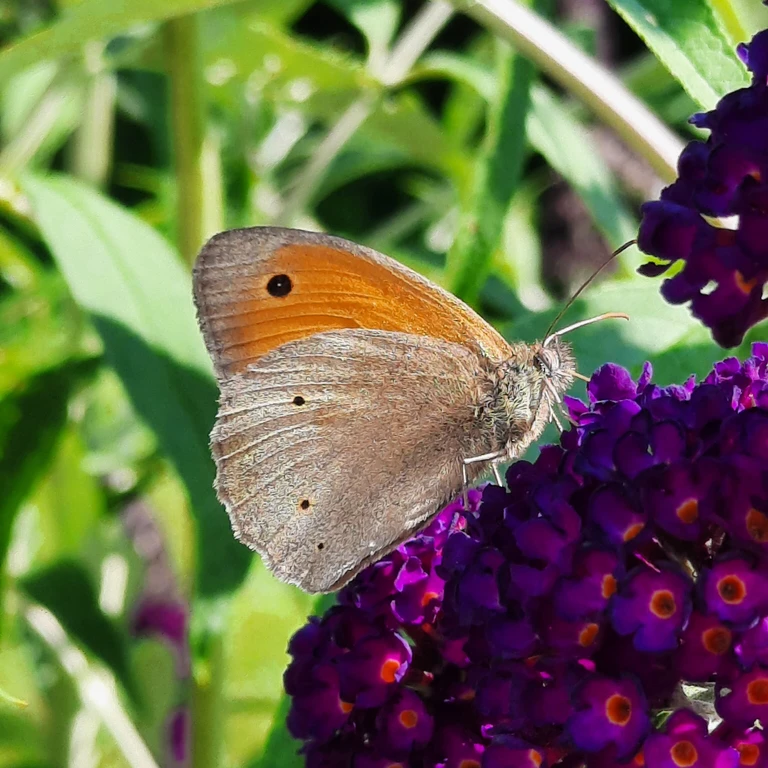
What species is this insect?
Maniola jurtina
